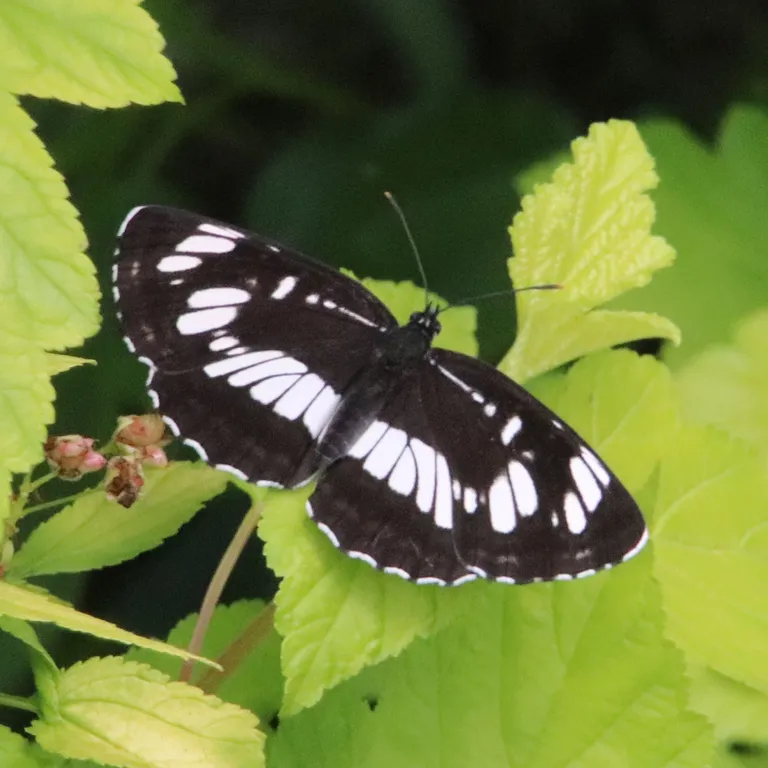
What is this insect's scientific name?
Neptis rivularis
